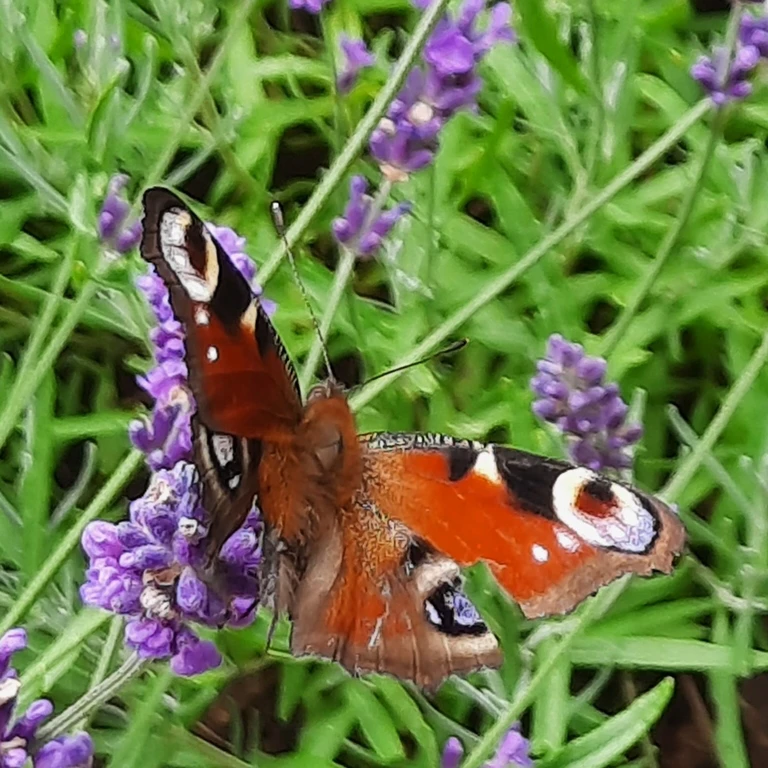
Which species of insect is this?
Aglais io
